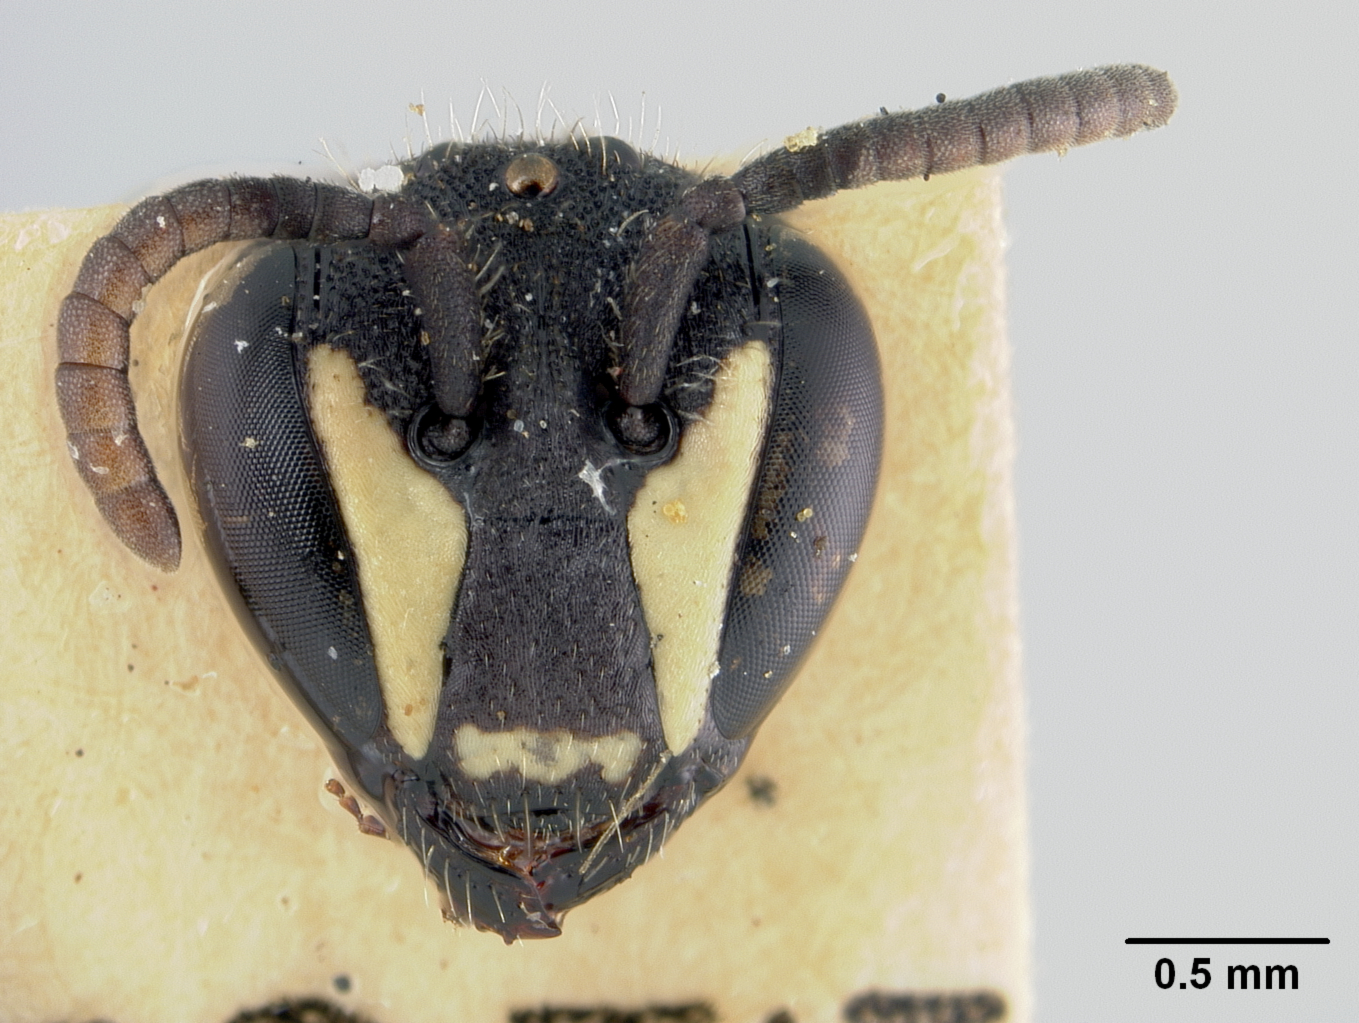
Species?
Prosopis transvittata
